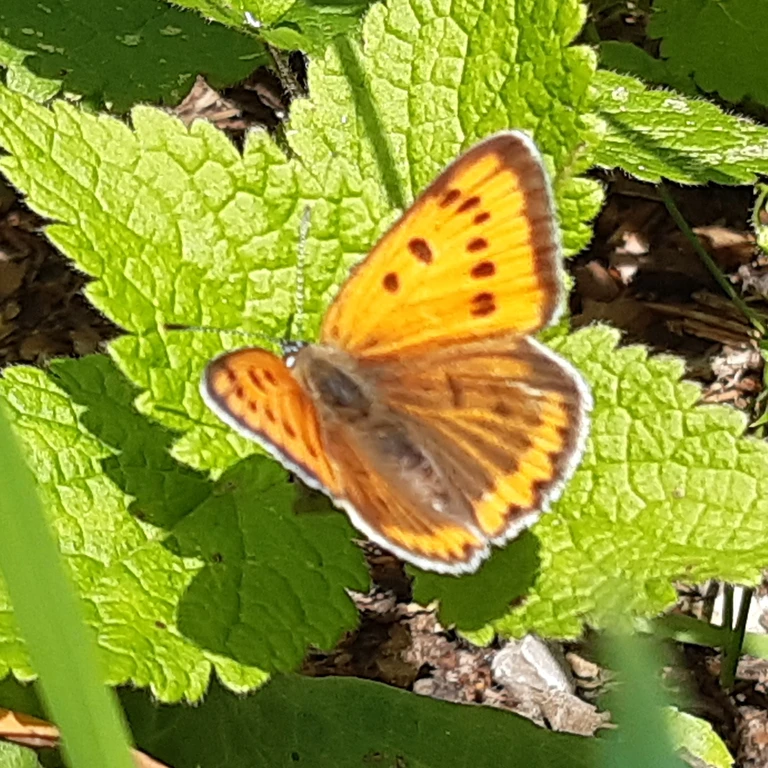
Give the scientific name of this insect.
Lycaena dispar
